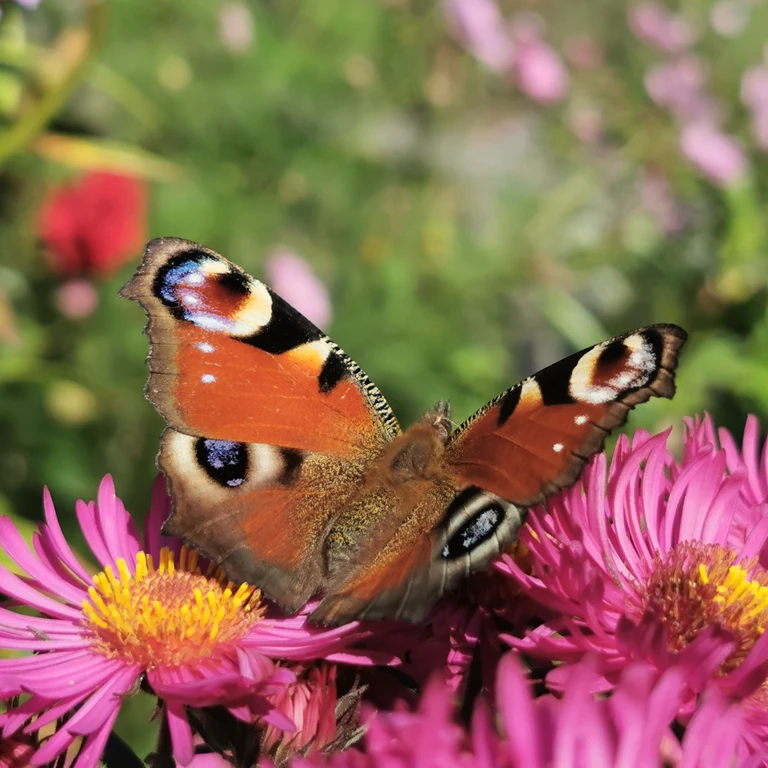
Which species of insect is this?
Aglais io
